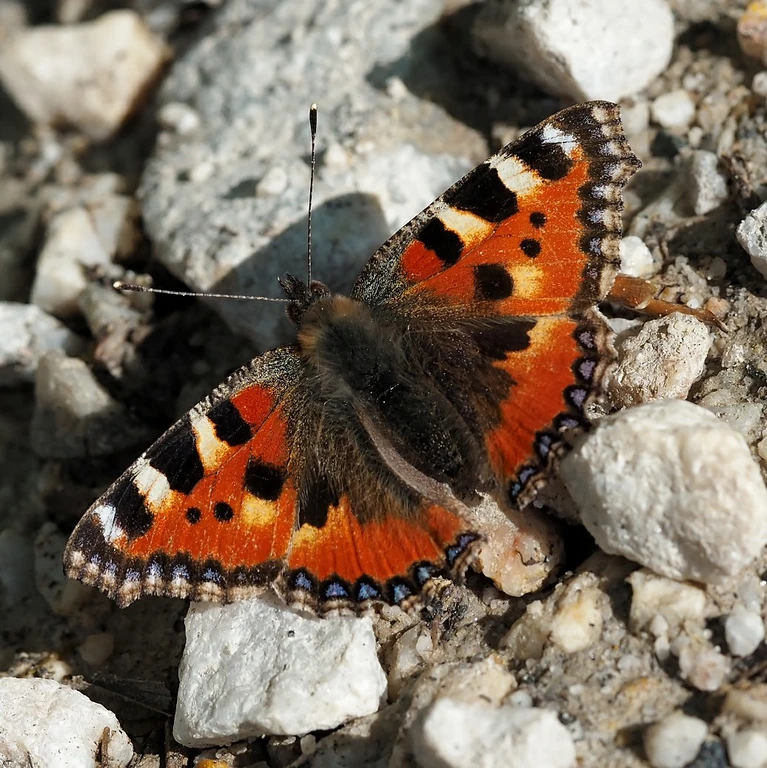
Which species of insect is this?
Aglais urticae
